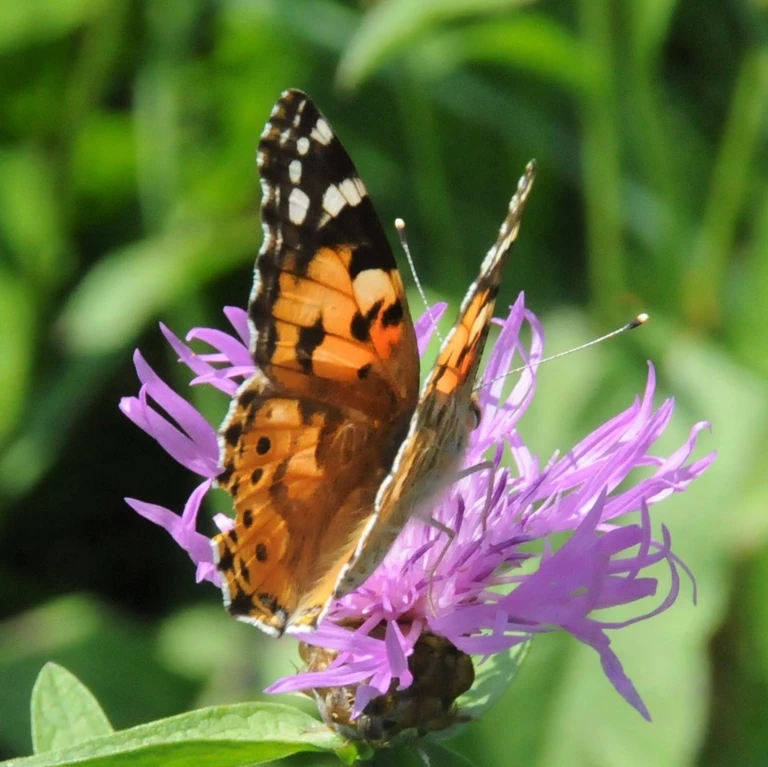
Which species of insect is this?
Vanessa cardui
